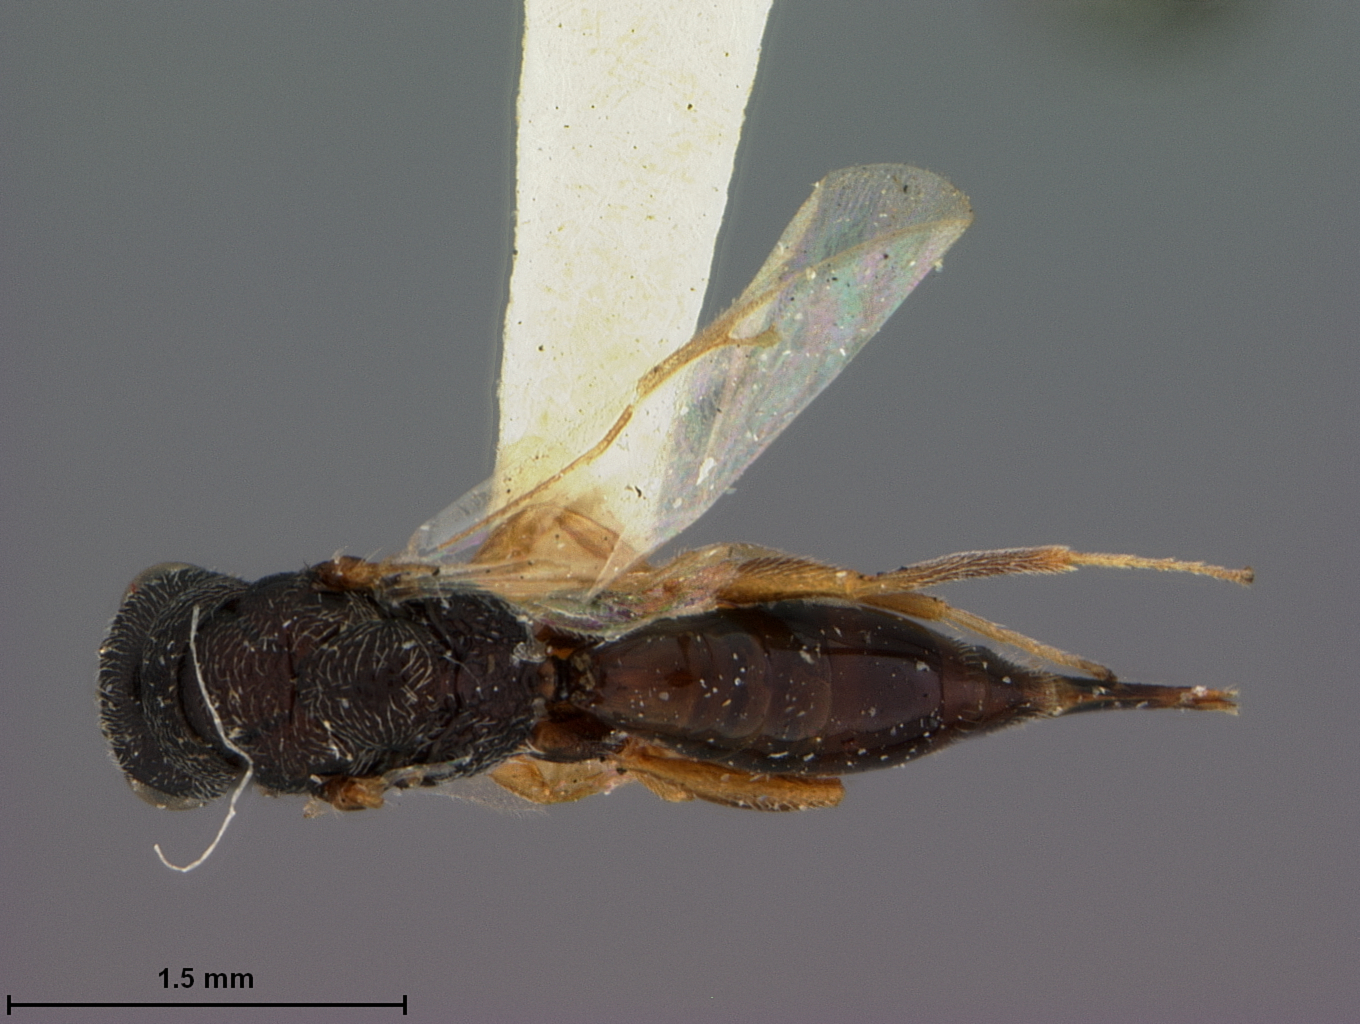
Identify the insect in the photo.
Eurytoma cleri
